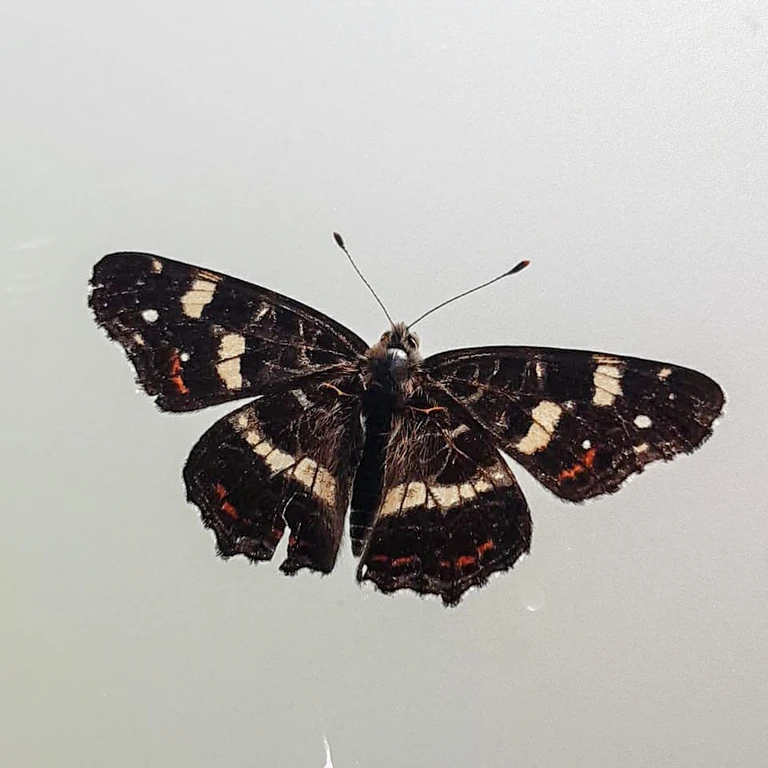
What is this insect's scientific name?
Araschnia levana
